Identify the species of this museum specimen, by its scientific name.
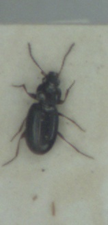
Bembidion obtusum
